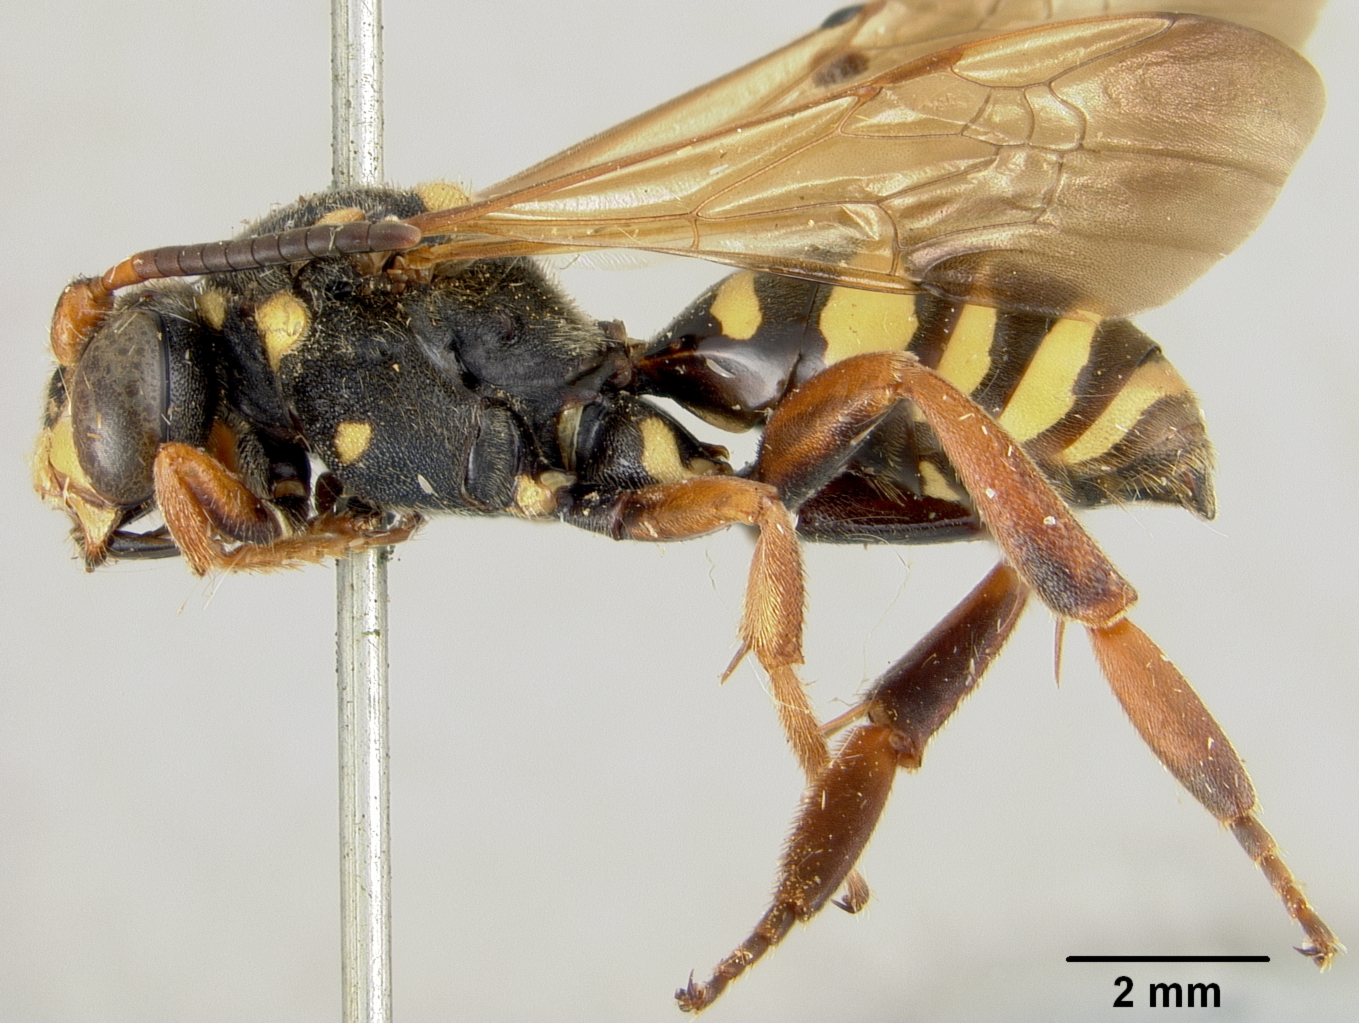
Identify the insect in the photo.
Nomada suffossa
